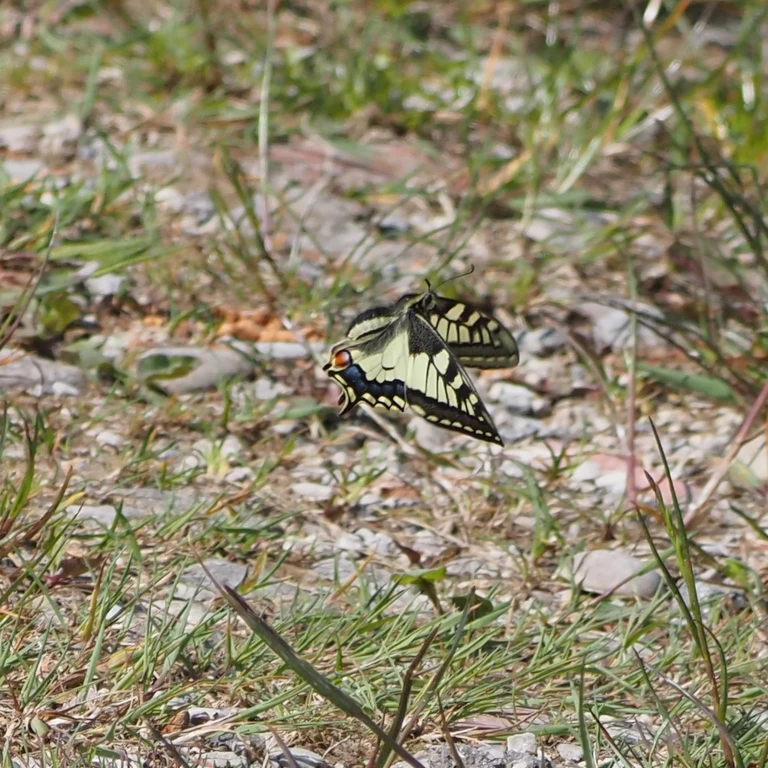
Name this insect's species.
Papilio machaon
